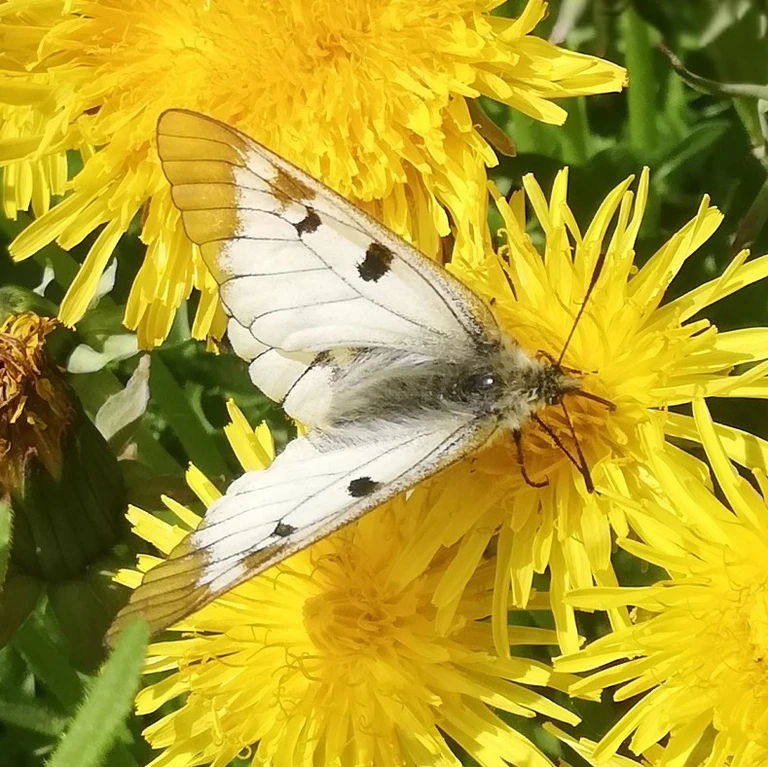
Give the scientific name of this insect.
Parnassius mnemosyne
